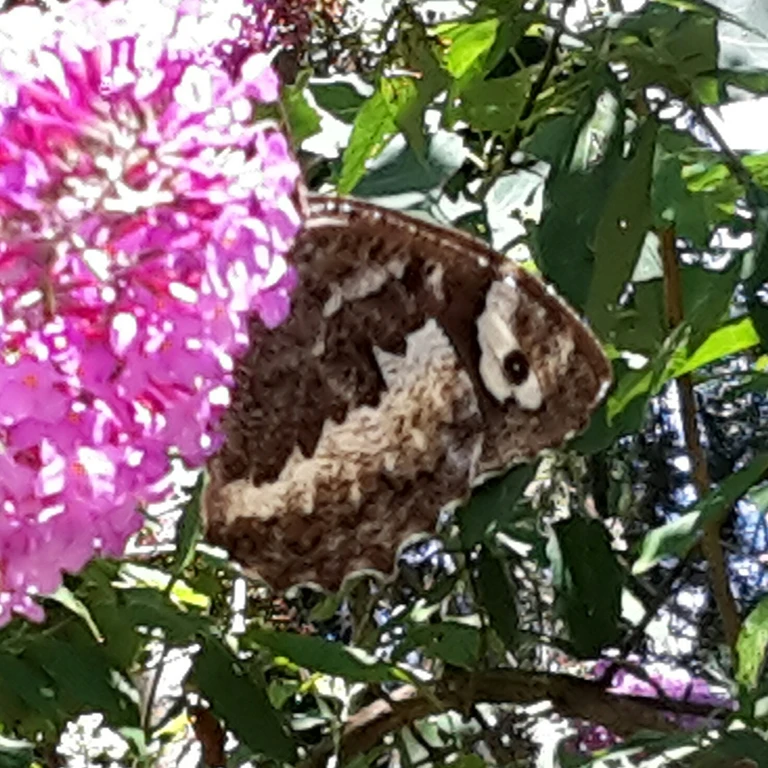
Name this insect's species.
Brintesia circe
